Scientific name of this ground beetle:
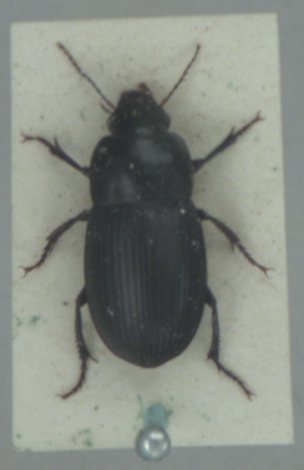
Harpalus serripes
